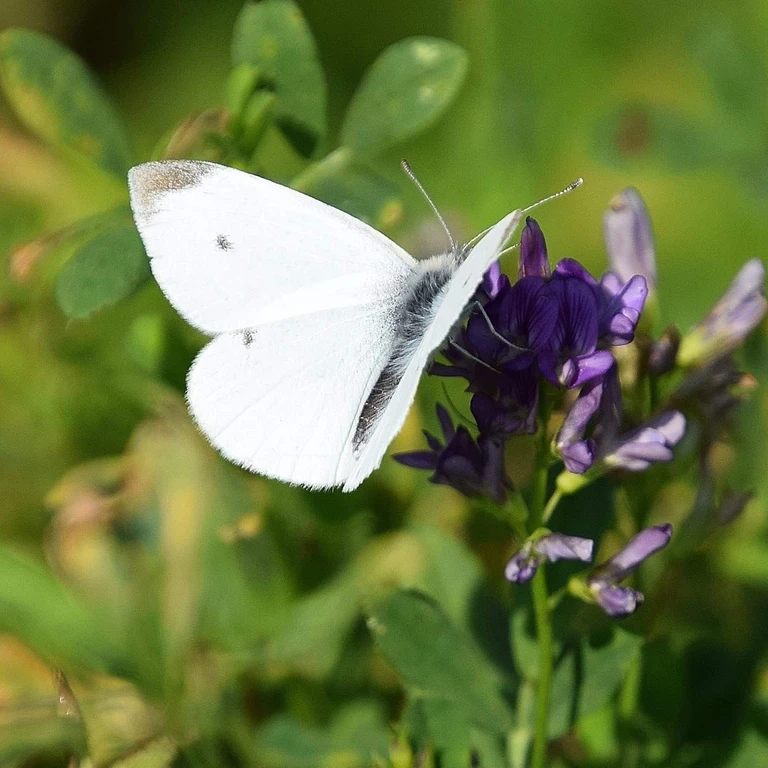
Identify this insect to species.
Pieris rapae
